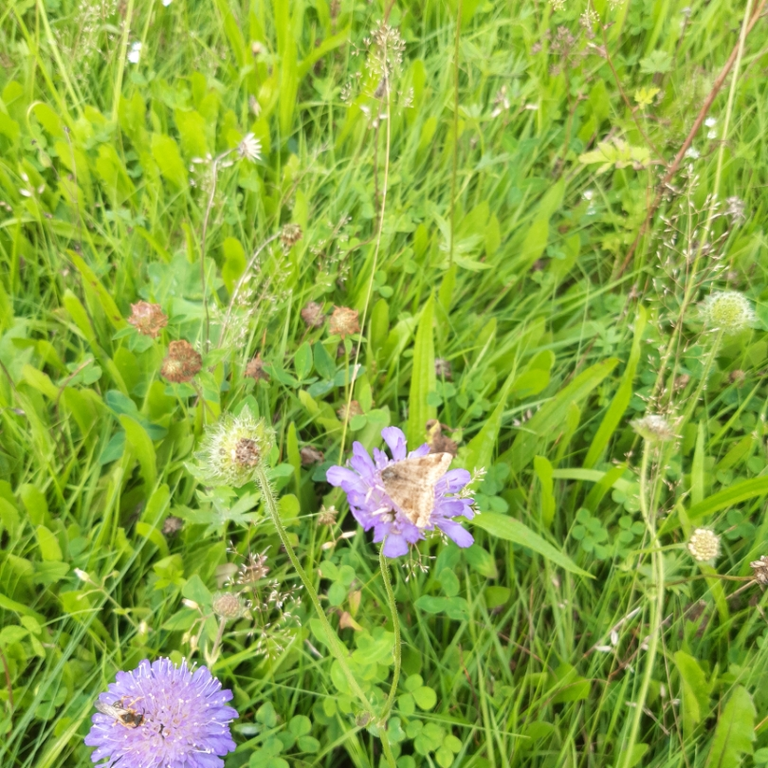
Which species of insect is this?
Euclidia glyphica
